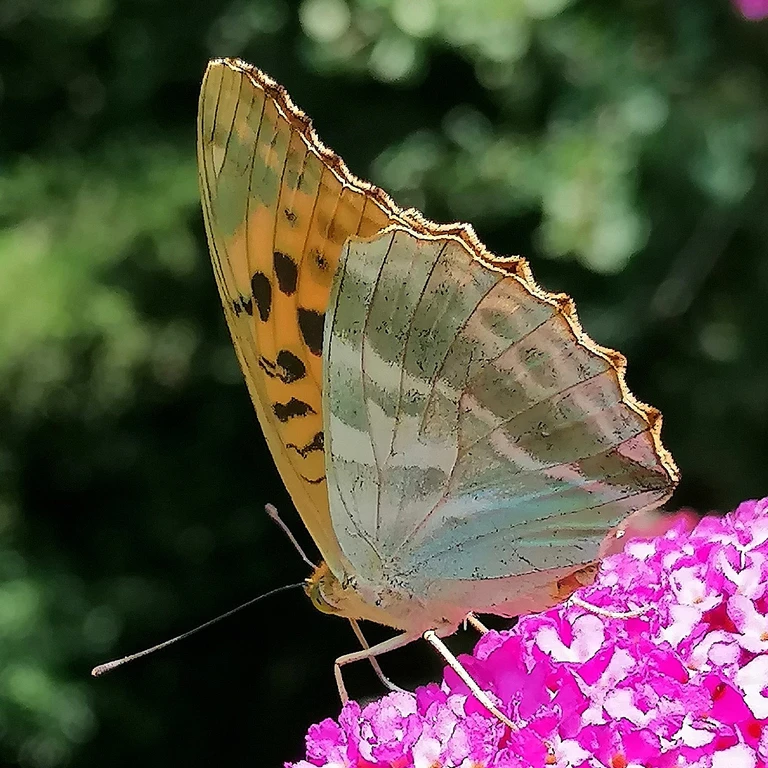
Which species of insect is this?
Argynnis paphia
